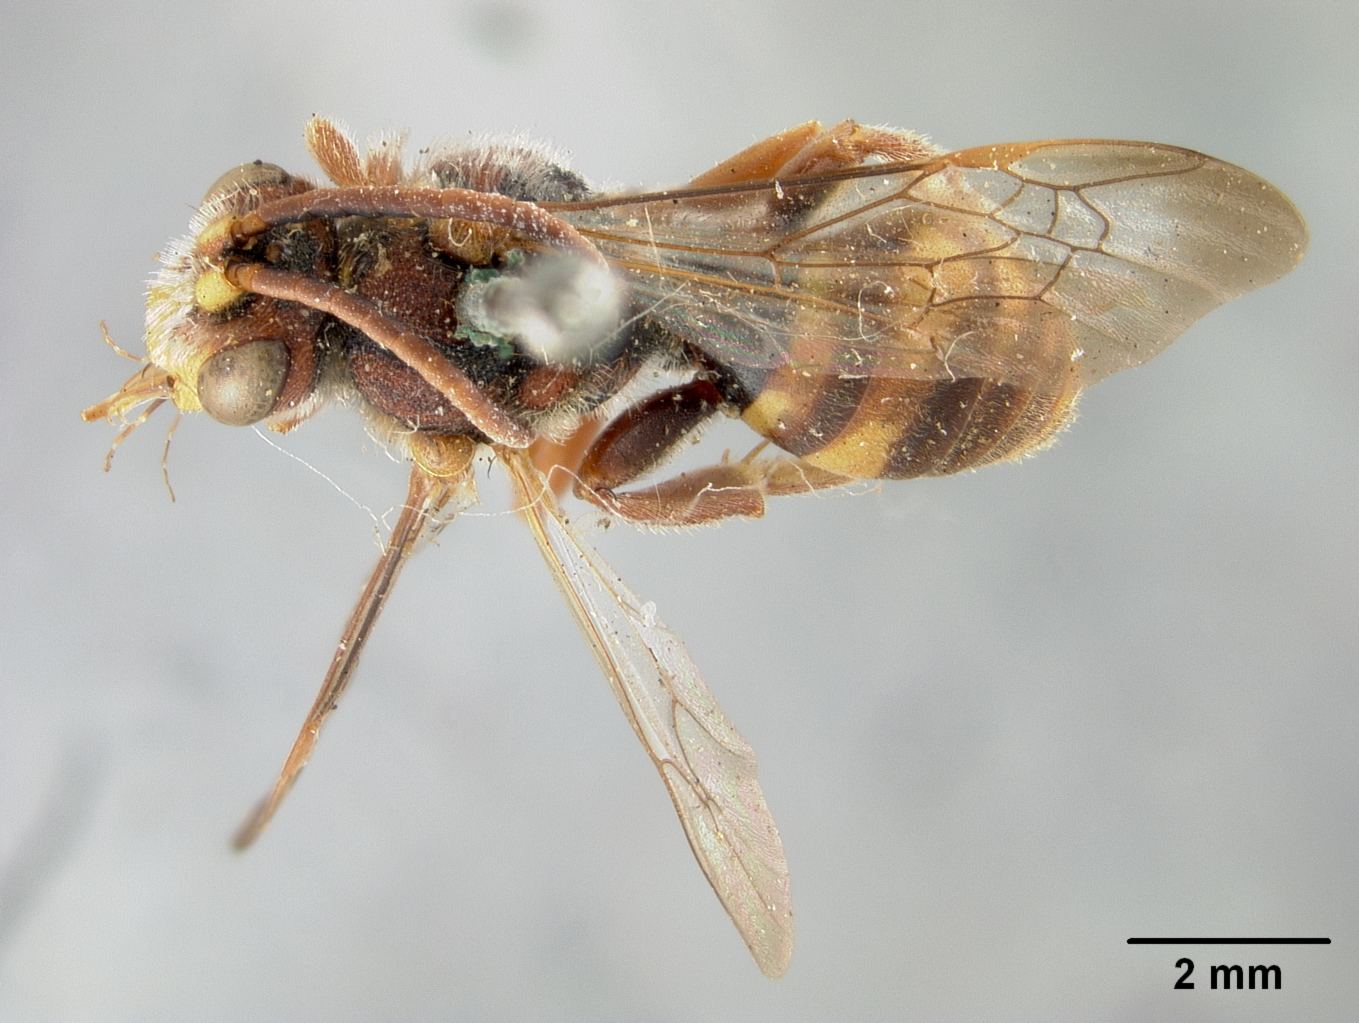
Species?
Nomada bethunei
